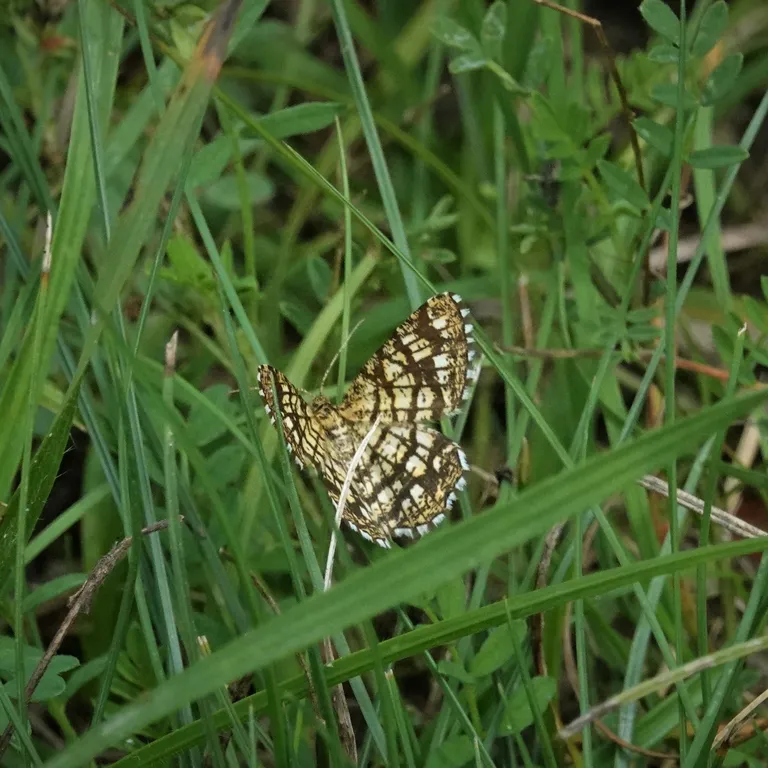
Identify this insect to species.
Chiasmia clathrata
